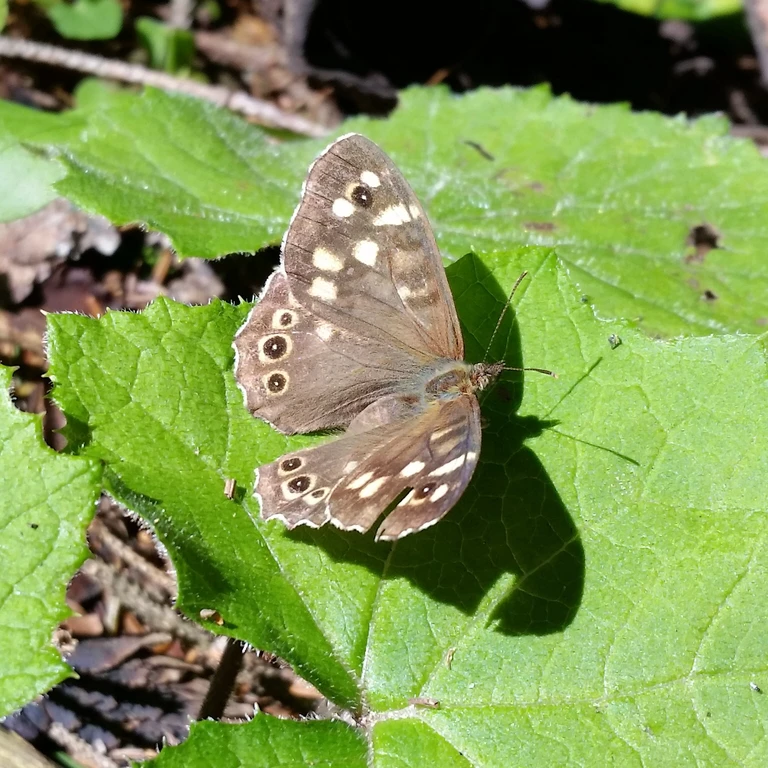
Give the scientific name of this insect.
Pararge aegeria
